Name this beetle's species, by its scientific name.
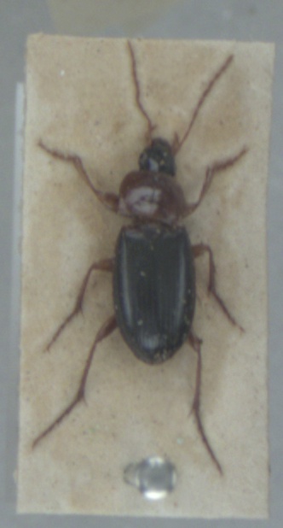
Calathus melanocephalus
